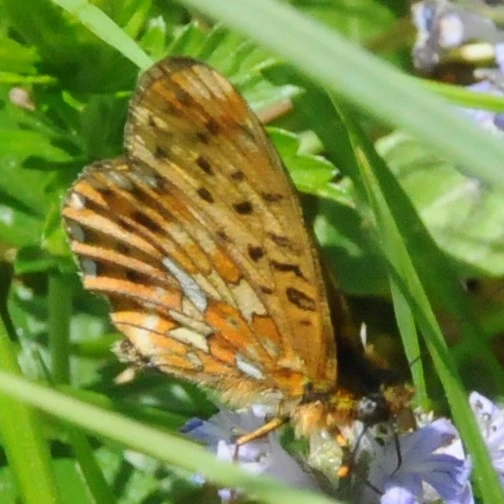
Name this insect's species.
Boloria euphrosyne (also Clossiana euphrosyne)
